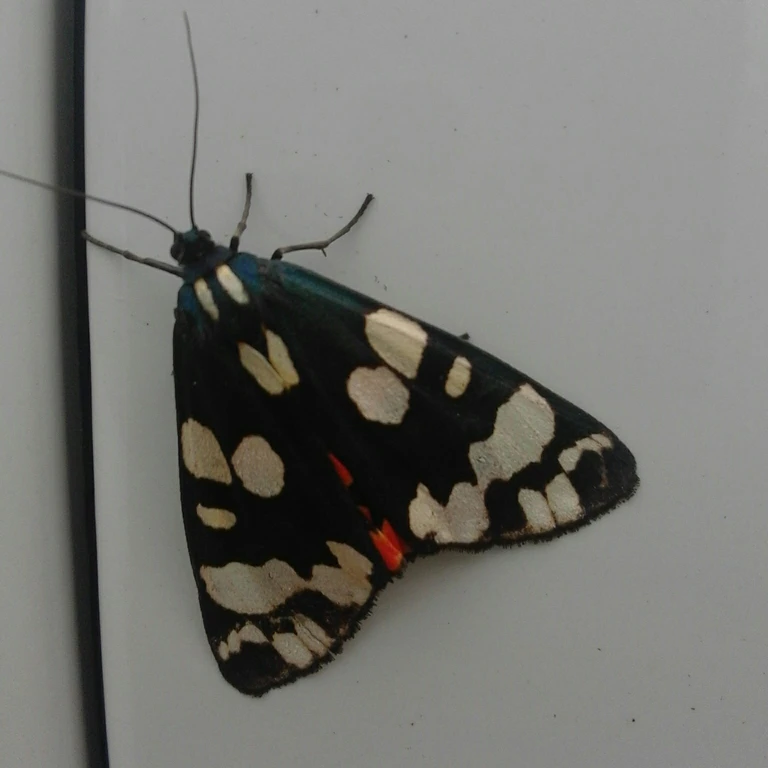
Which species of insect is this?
Callimorpha dominula
